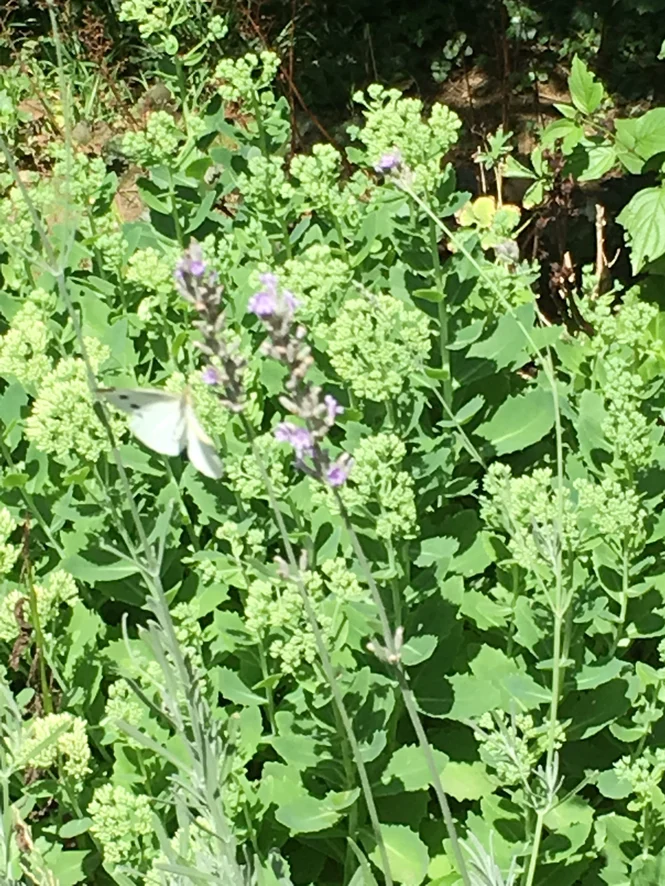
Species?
Pieris rapae
